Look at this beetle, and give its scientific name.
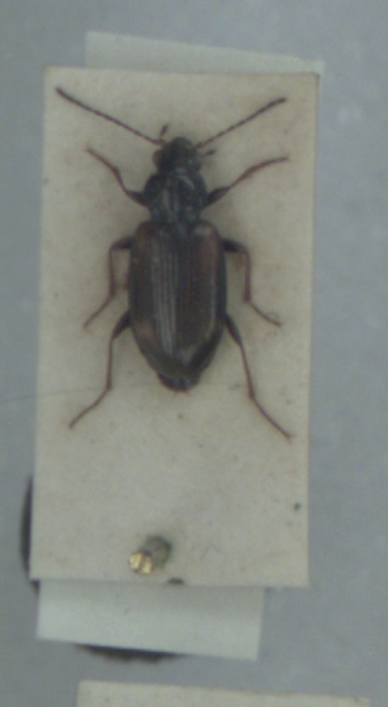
Bembidion bruxellense
